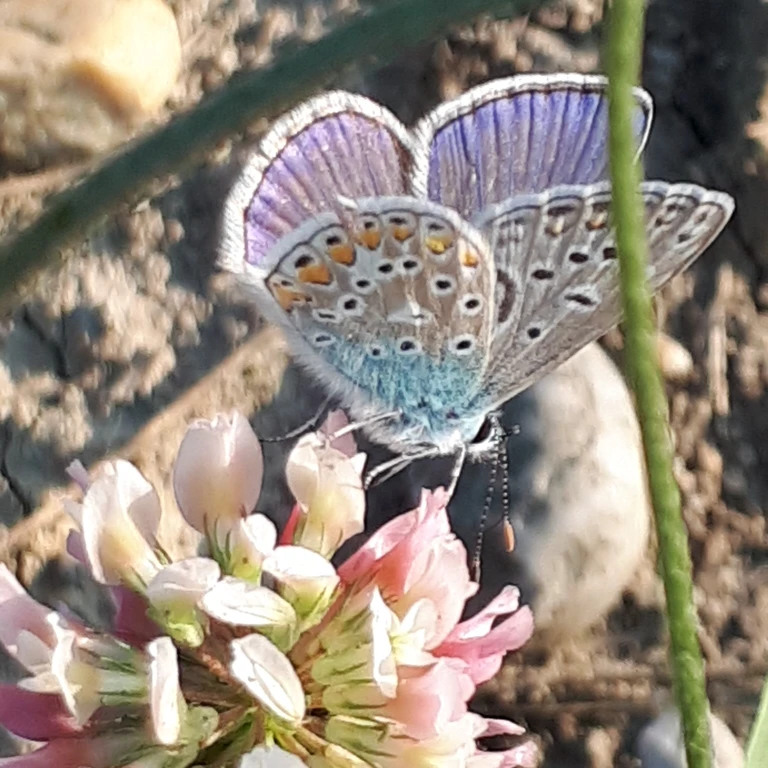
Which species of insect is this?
Polyommatus icarus
